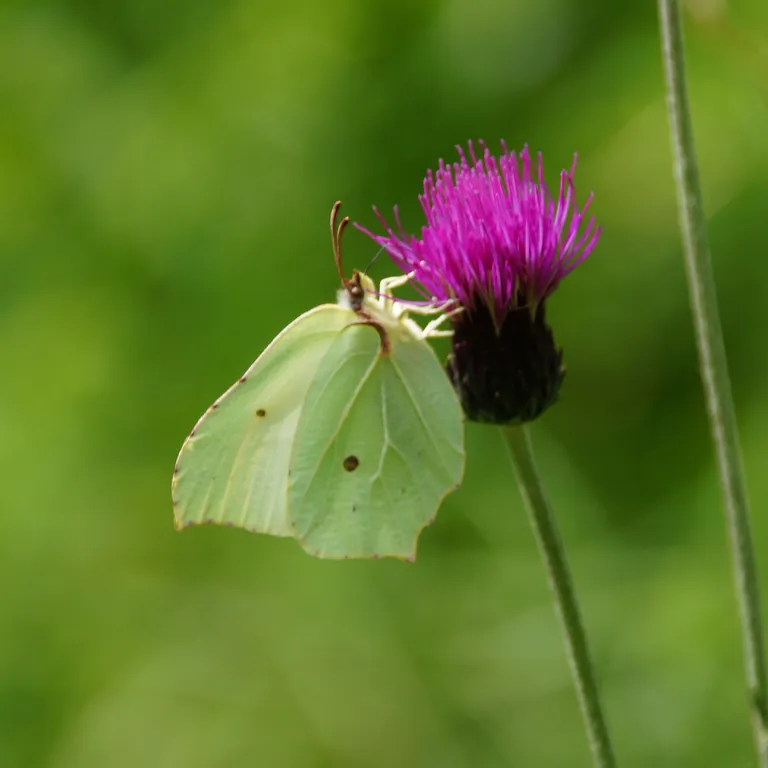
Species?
Gonepteryx rhamni
